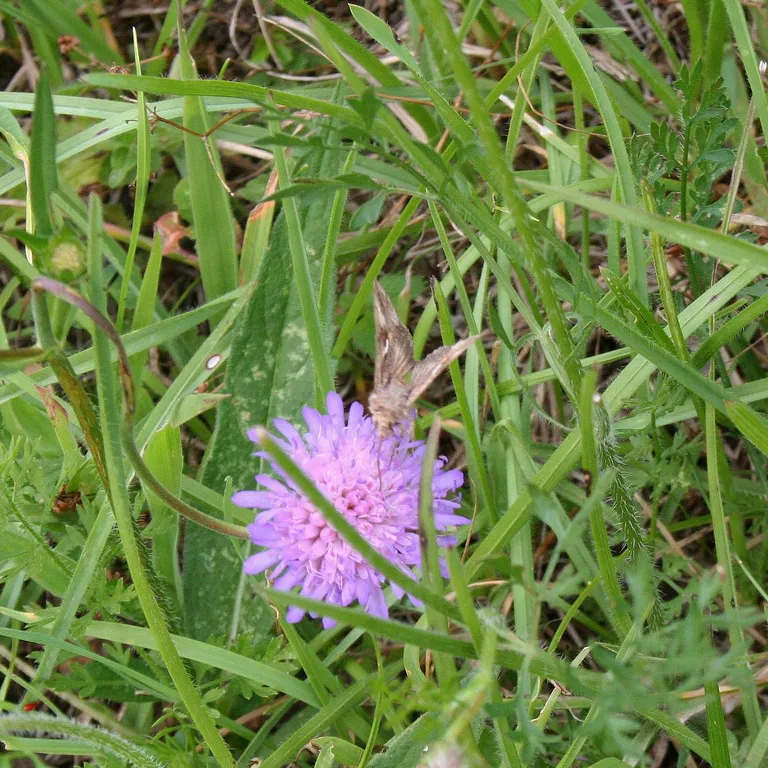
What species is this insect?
Autographa gamma
